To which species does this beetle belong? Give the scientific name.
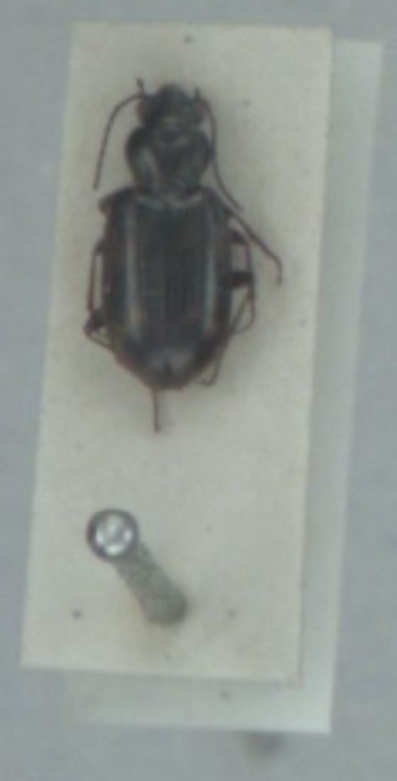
Bembidion varium
